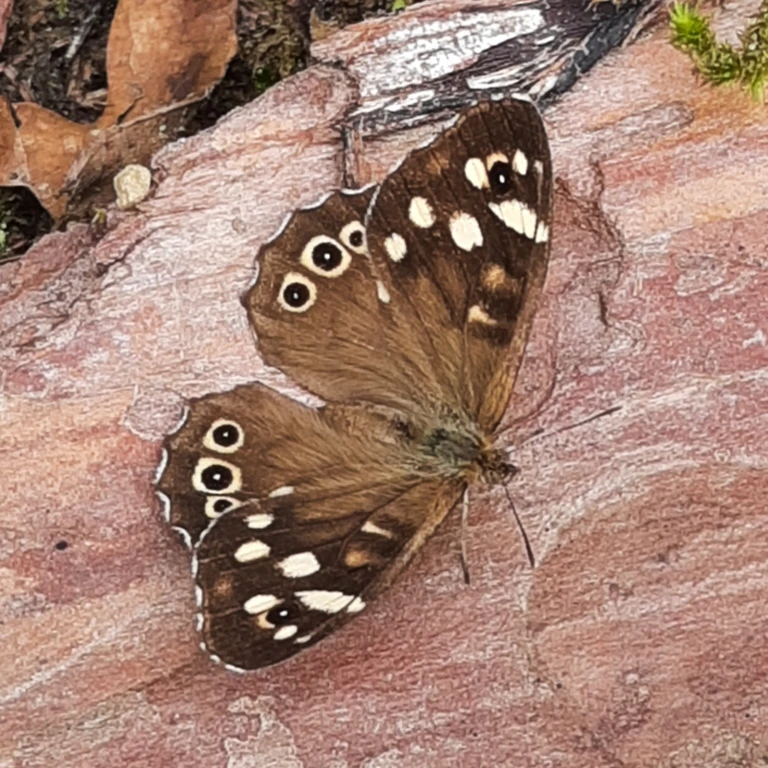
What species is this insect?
Pararge aegeria
